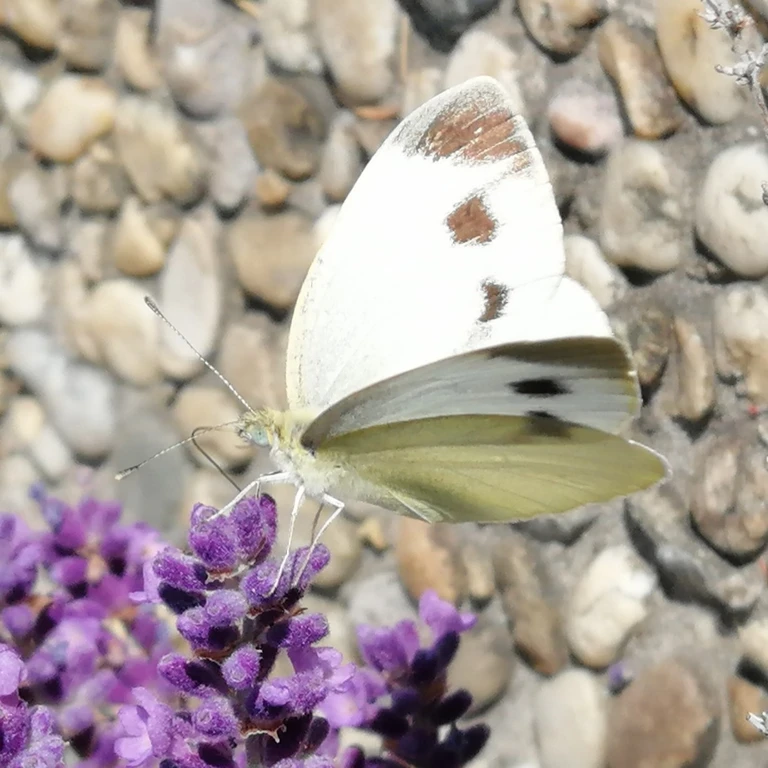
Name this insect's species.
Pieris mannii
